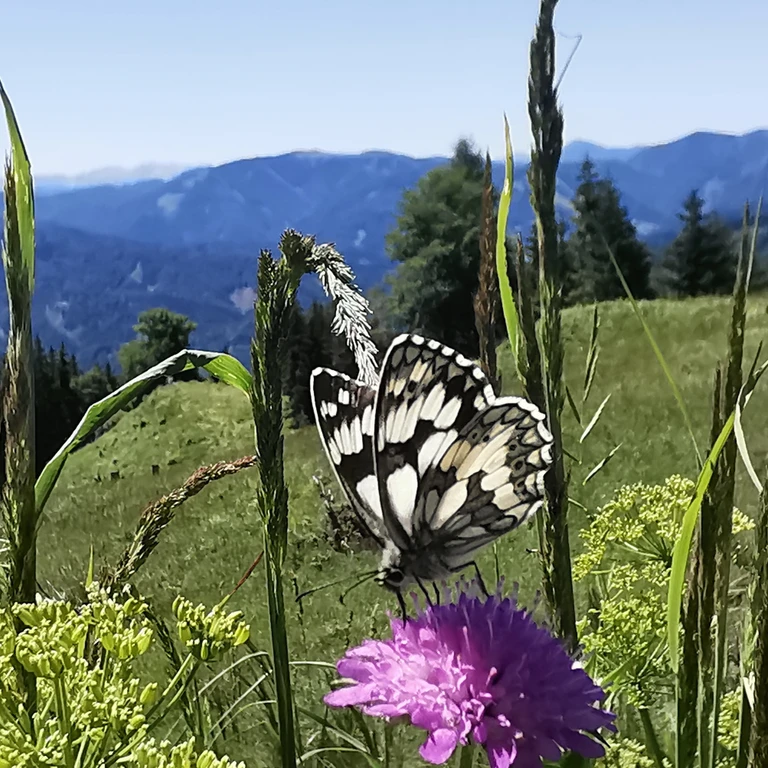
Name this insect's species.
Melanargia galathea
